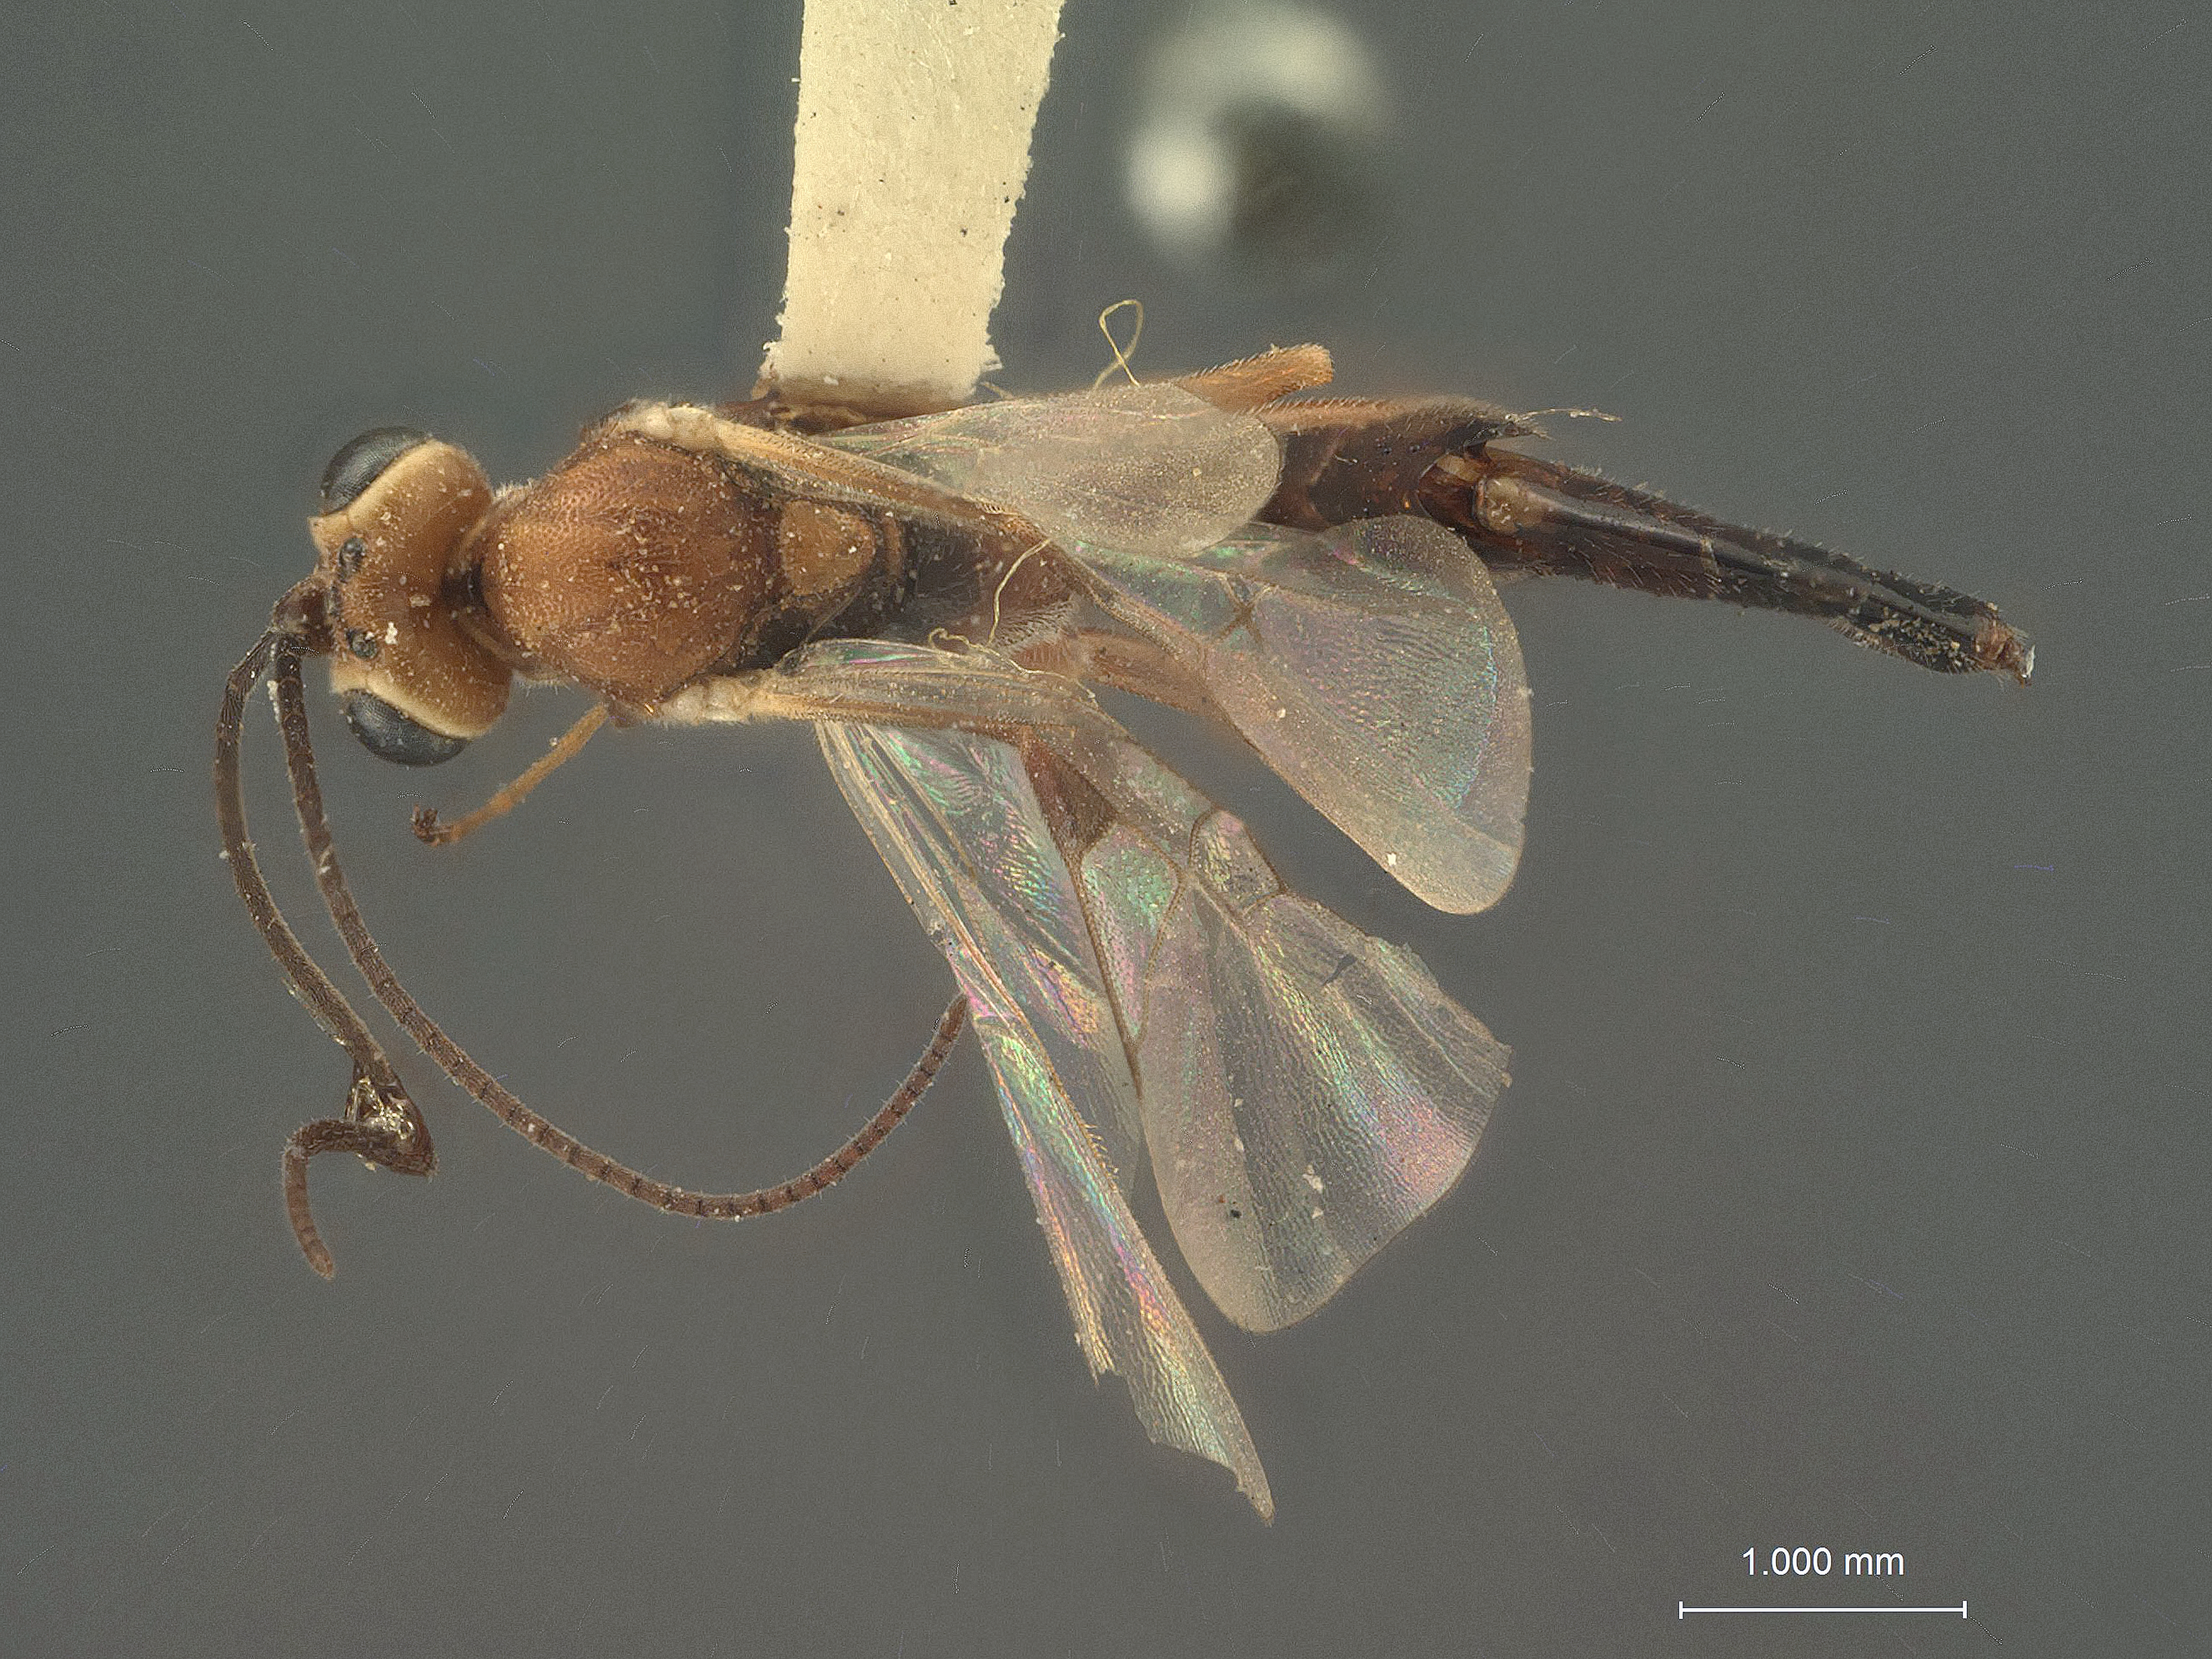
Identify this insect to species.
Cremastus terebratus
